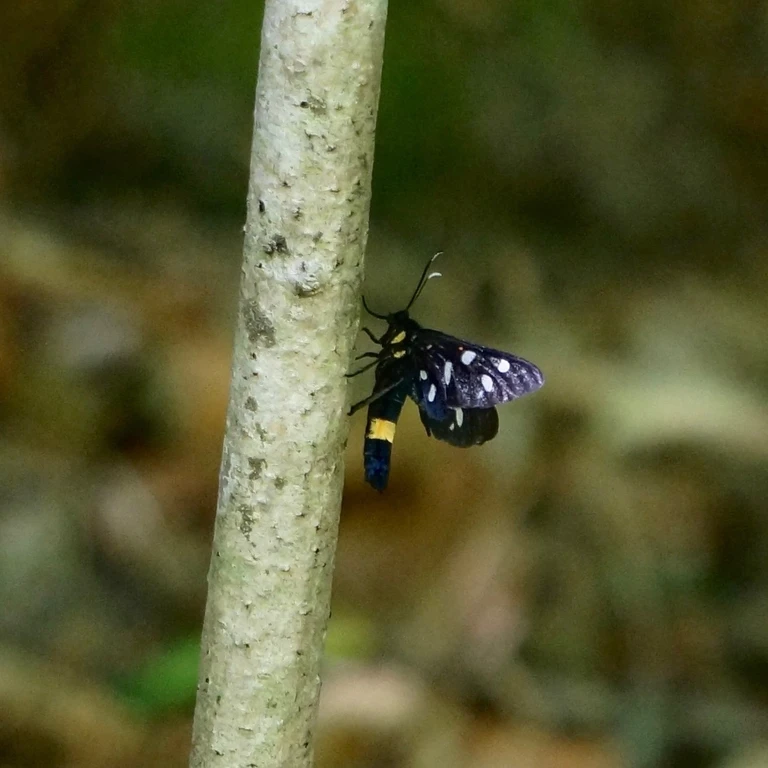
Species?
Amata phegea
